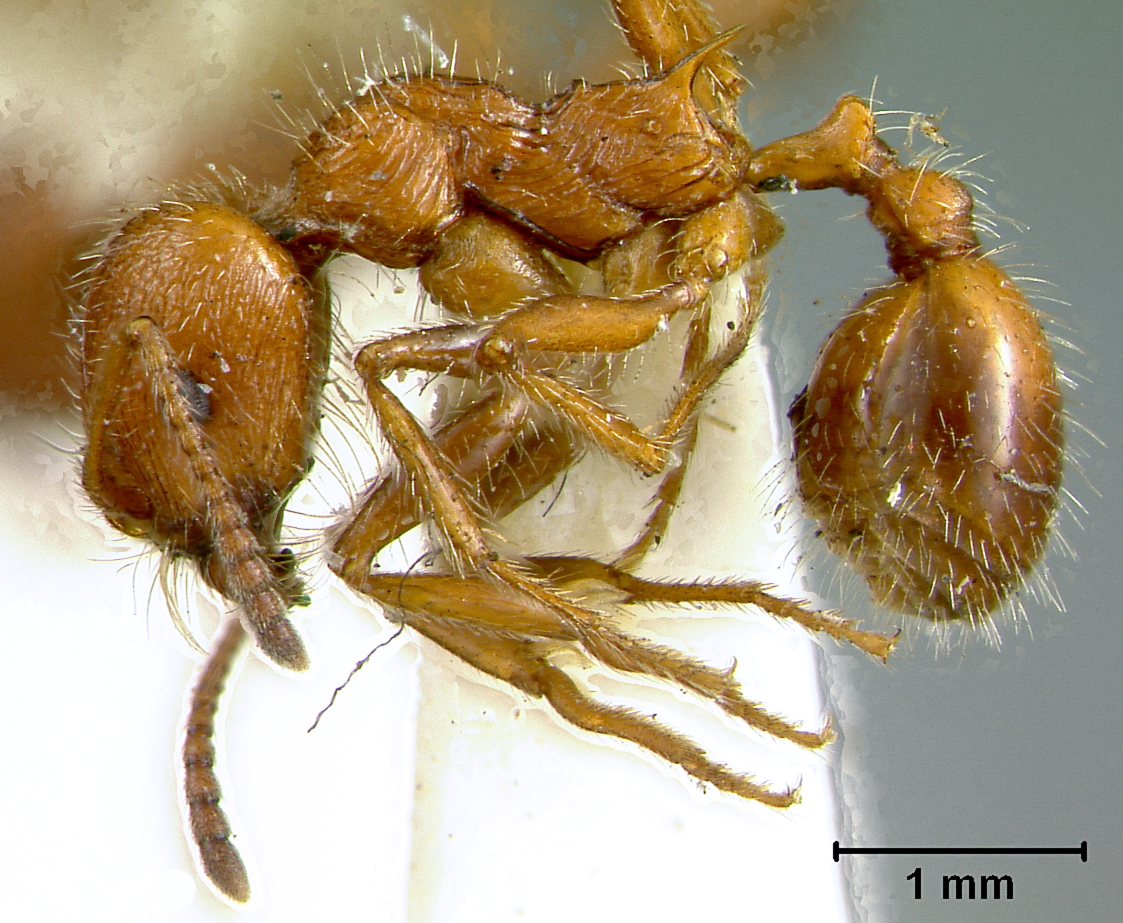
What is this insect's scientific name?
Messor chamberlini
